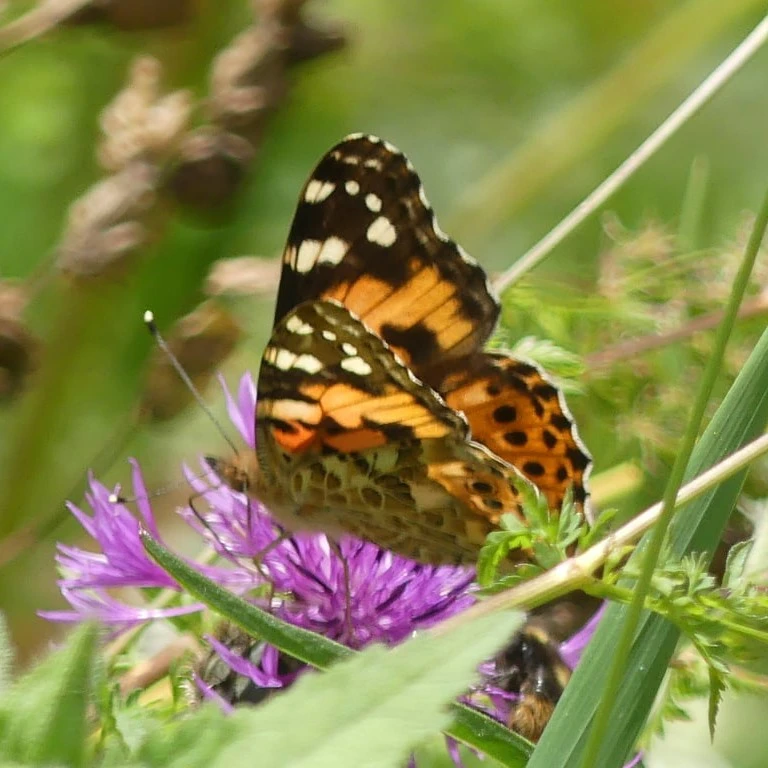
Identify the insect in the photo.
Vanessa cardui
